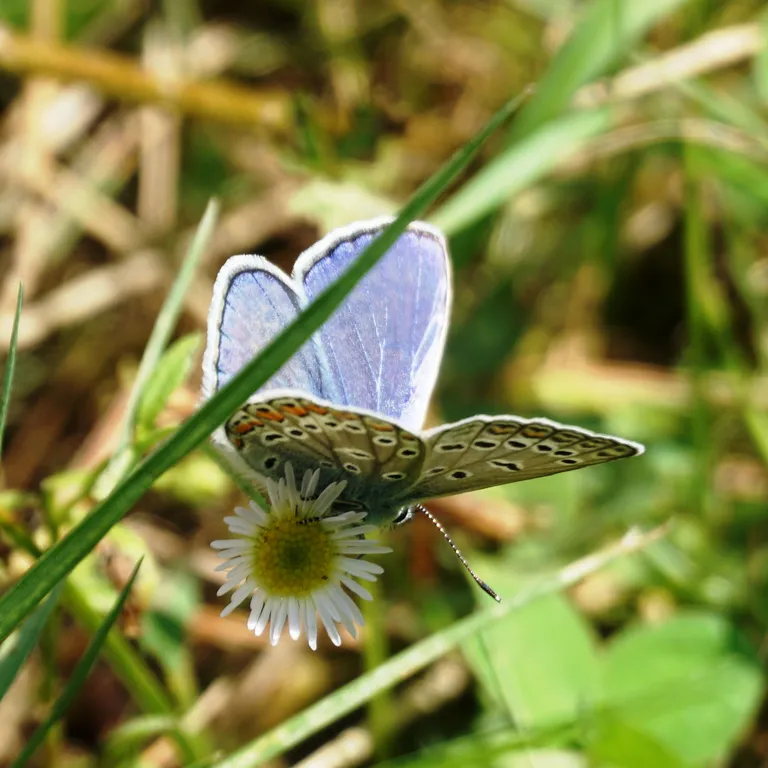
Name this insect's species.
Polyommatus icarus
